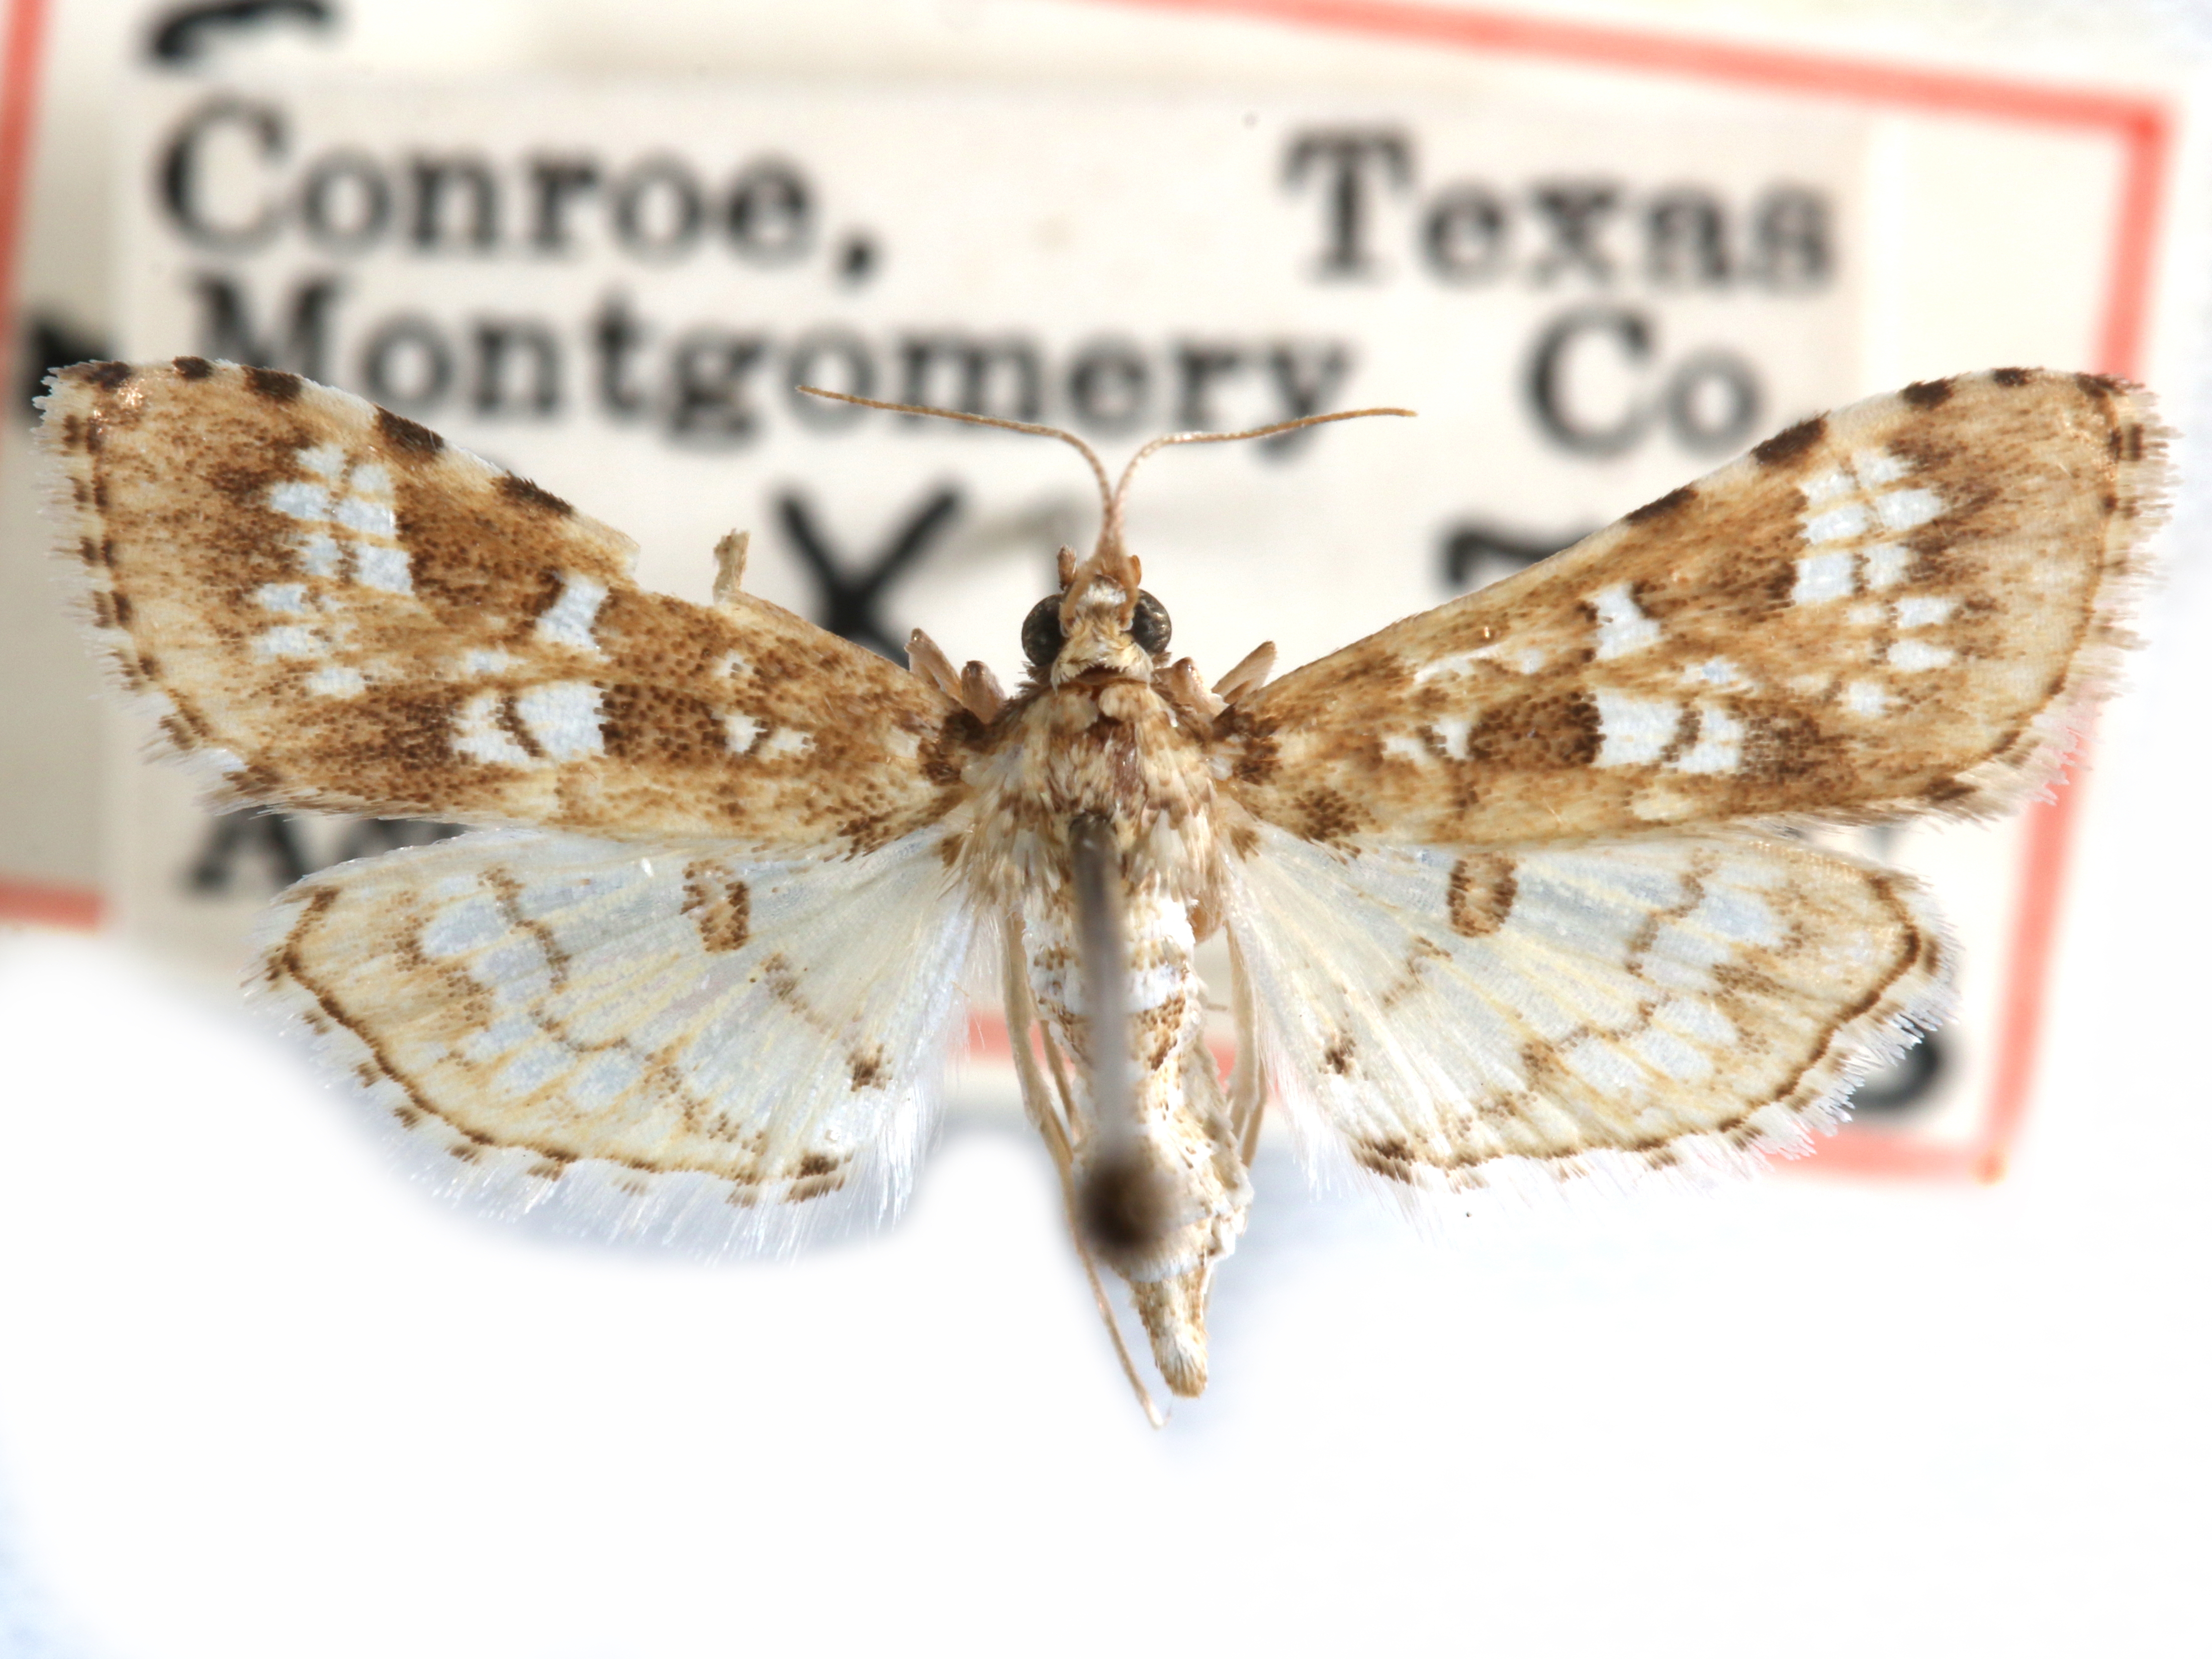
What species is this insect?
Samea multiplicalis
